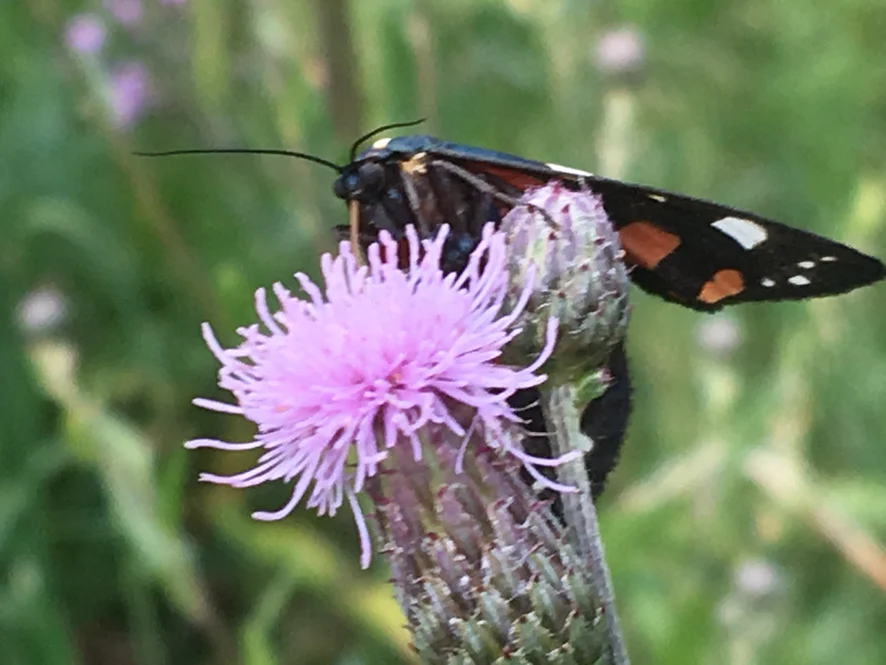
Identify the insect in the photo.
Callimorpha dominula
